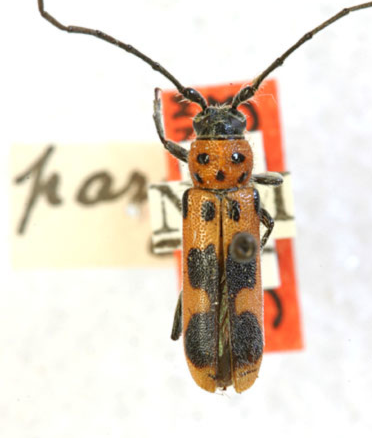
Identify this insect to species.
Tylosis conjuncta (also Tylosis maculatus)
